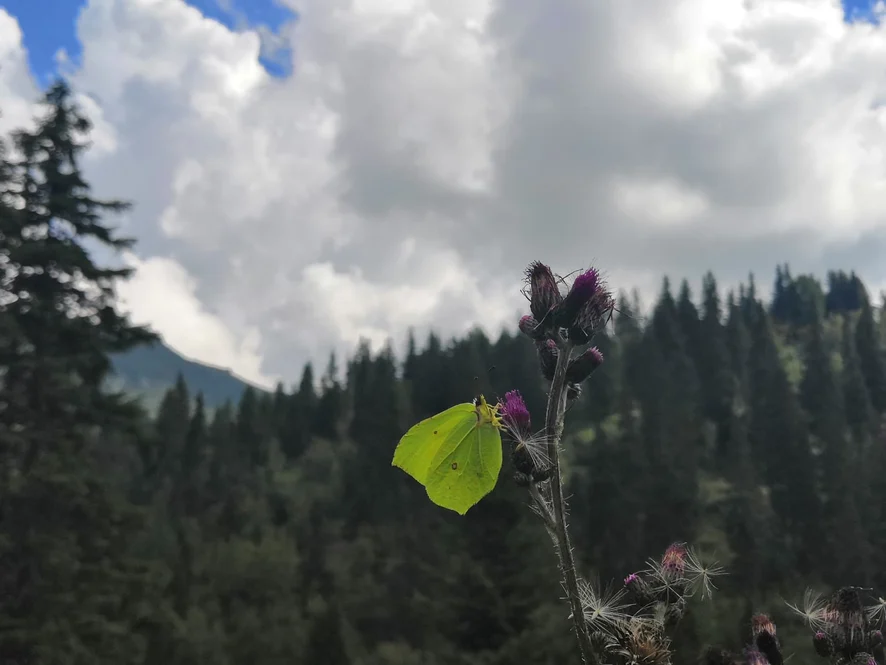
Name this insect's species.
Gonepteryx rhamni
